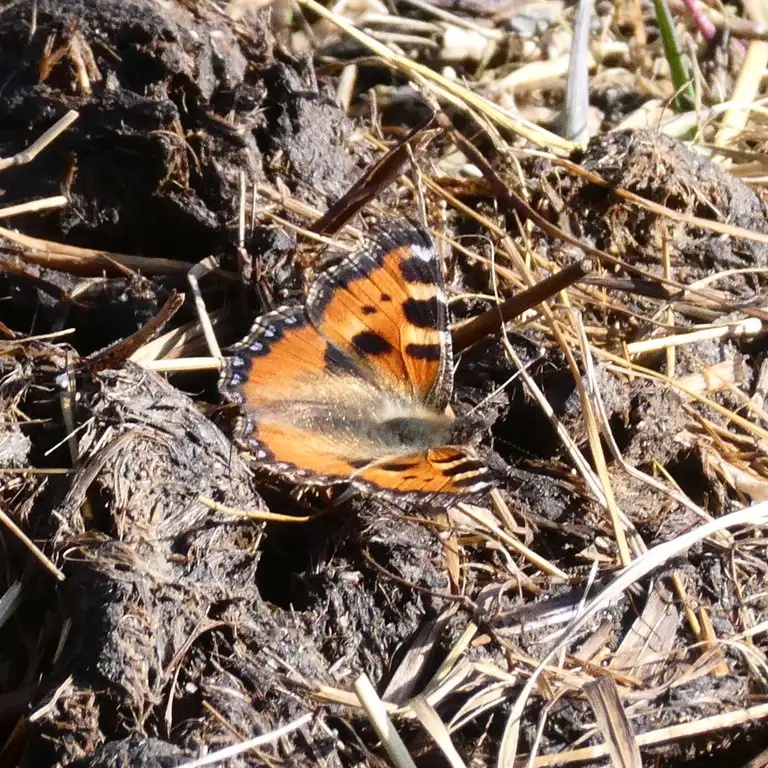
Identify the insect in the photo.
Aglais urticae
